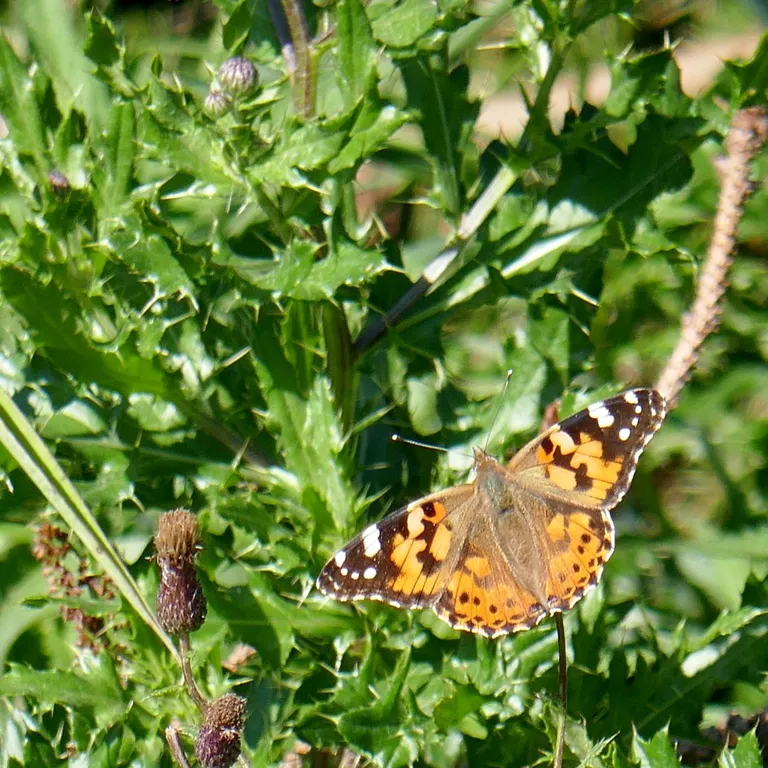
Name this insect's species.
Vanessa cardui
